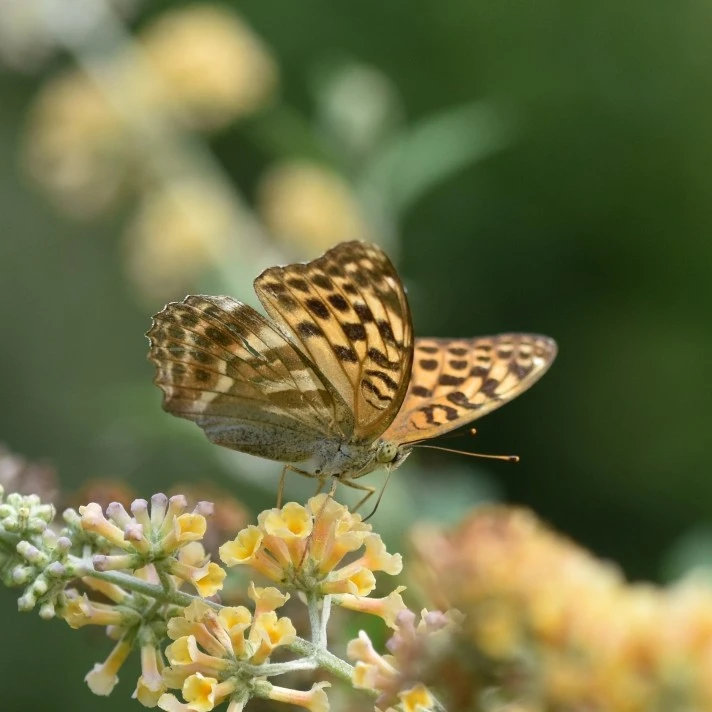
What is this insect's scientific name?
Argynnis paphia
